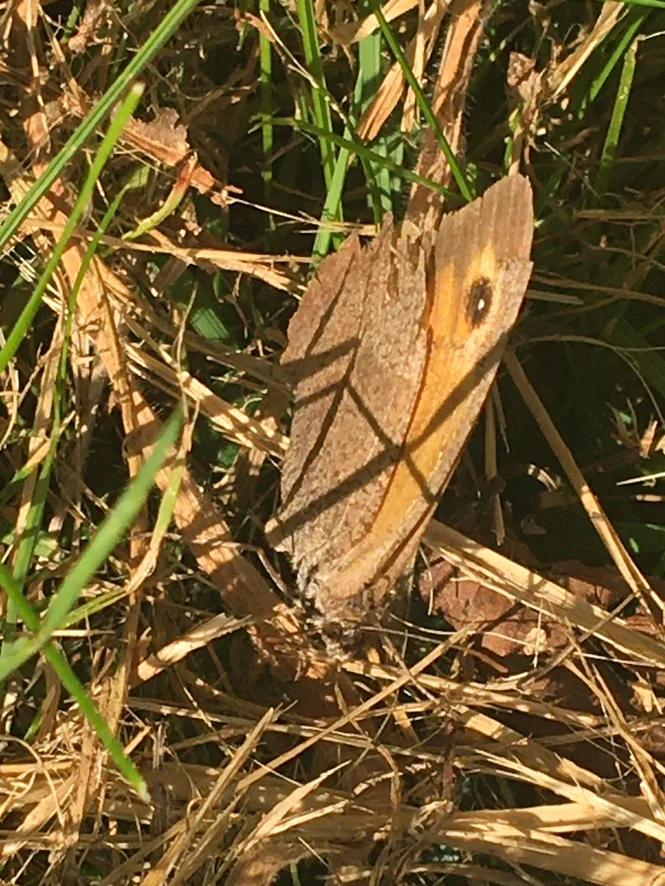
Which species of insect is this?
Maniola jurtina
